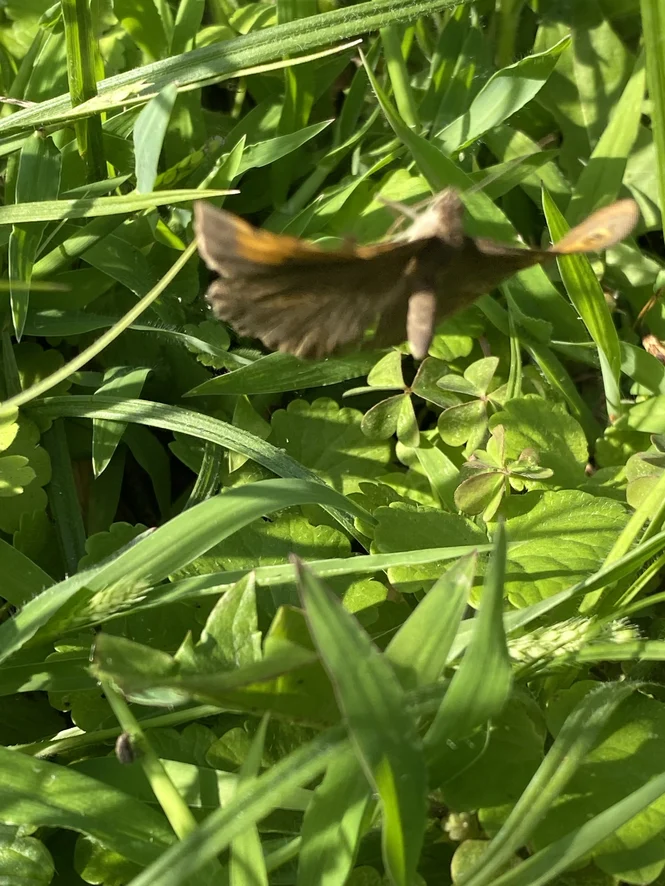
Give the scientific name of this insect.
Maniola jurtina
